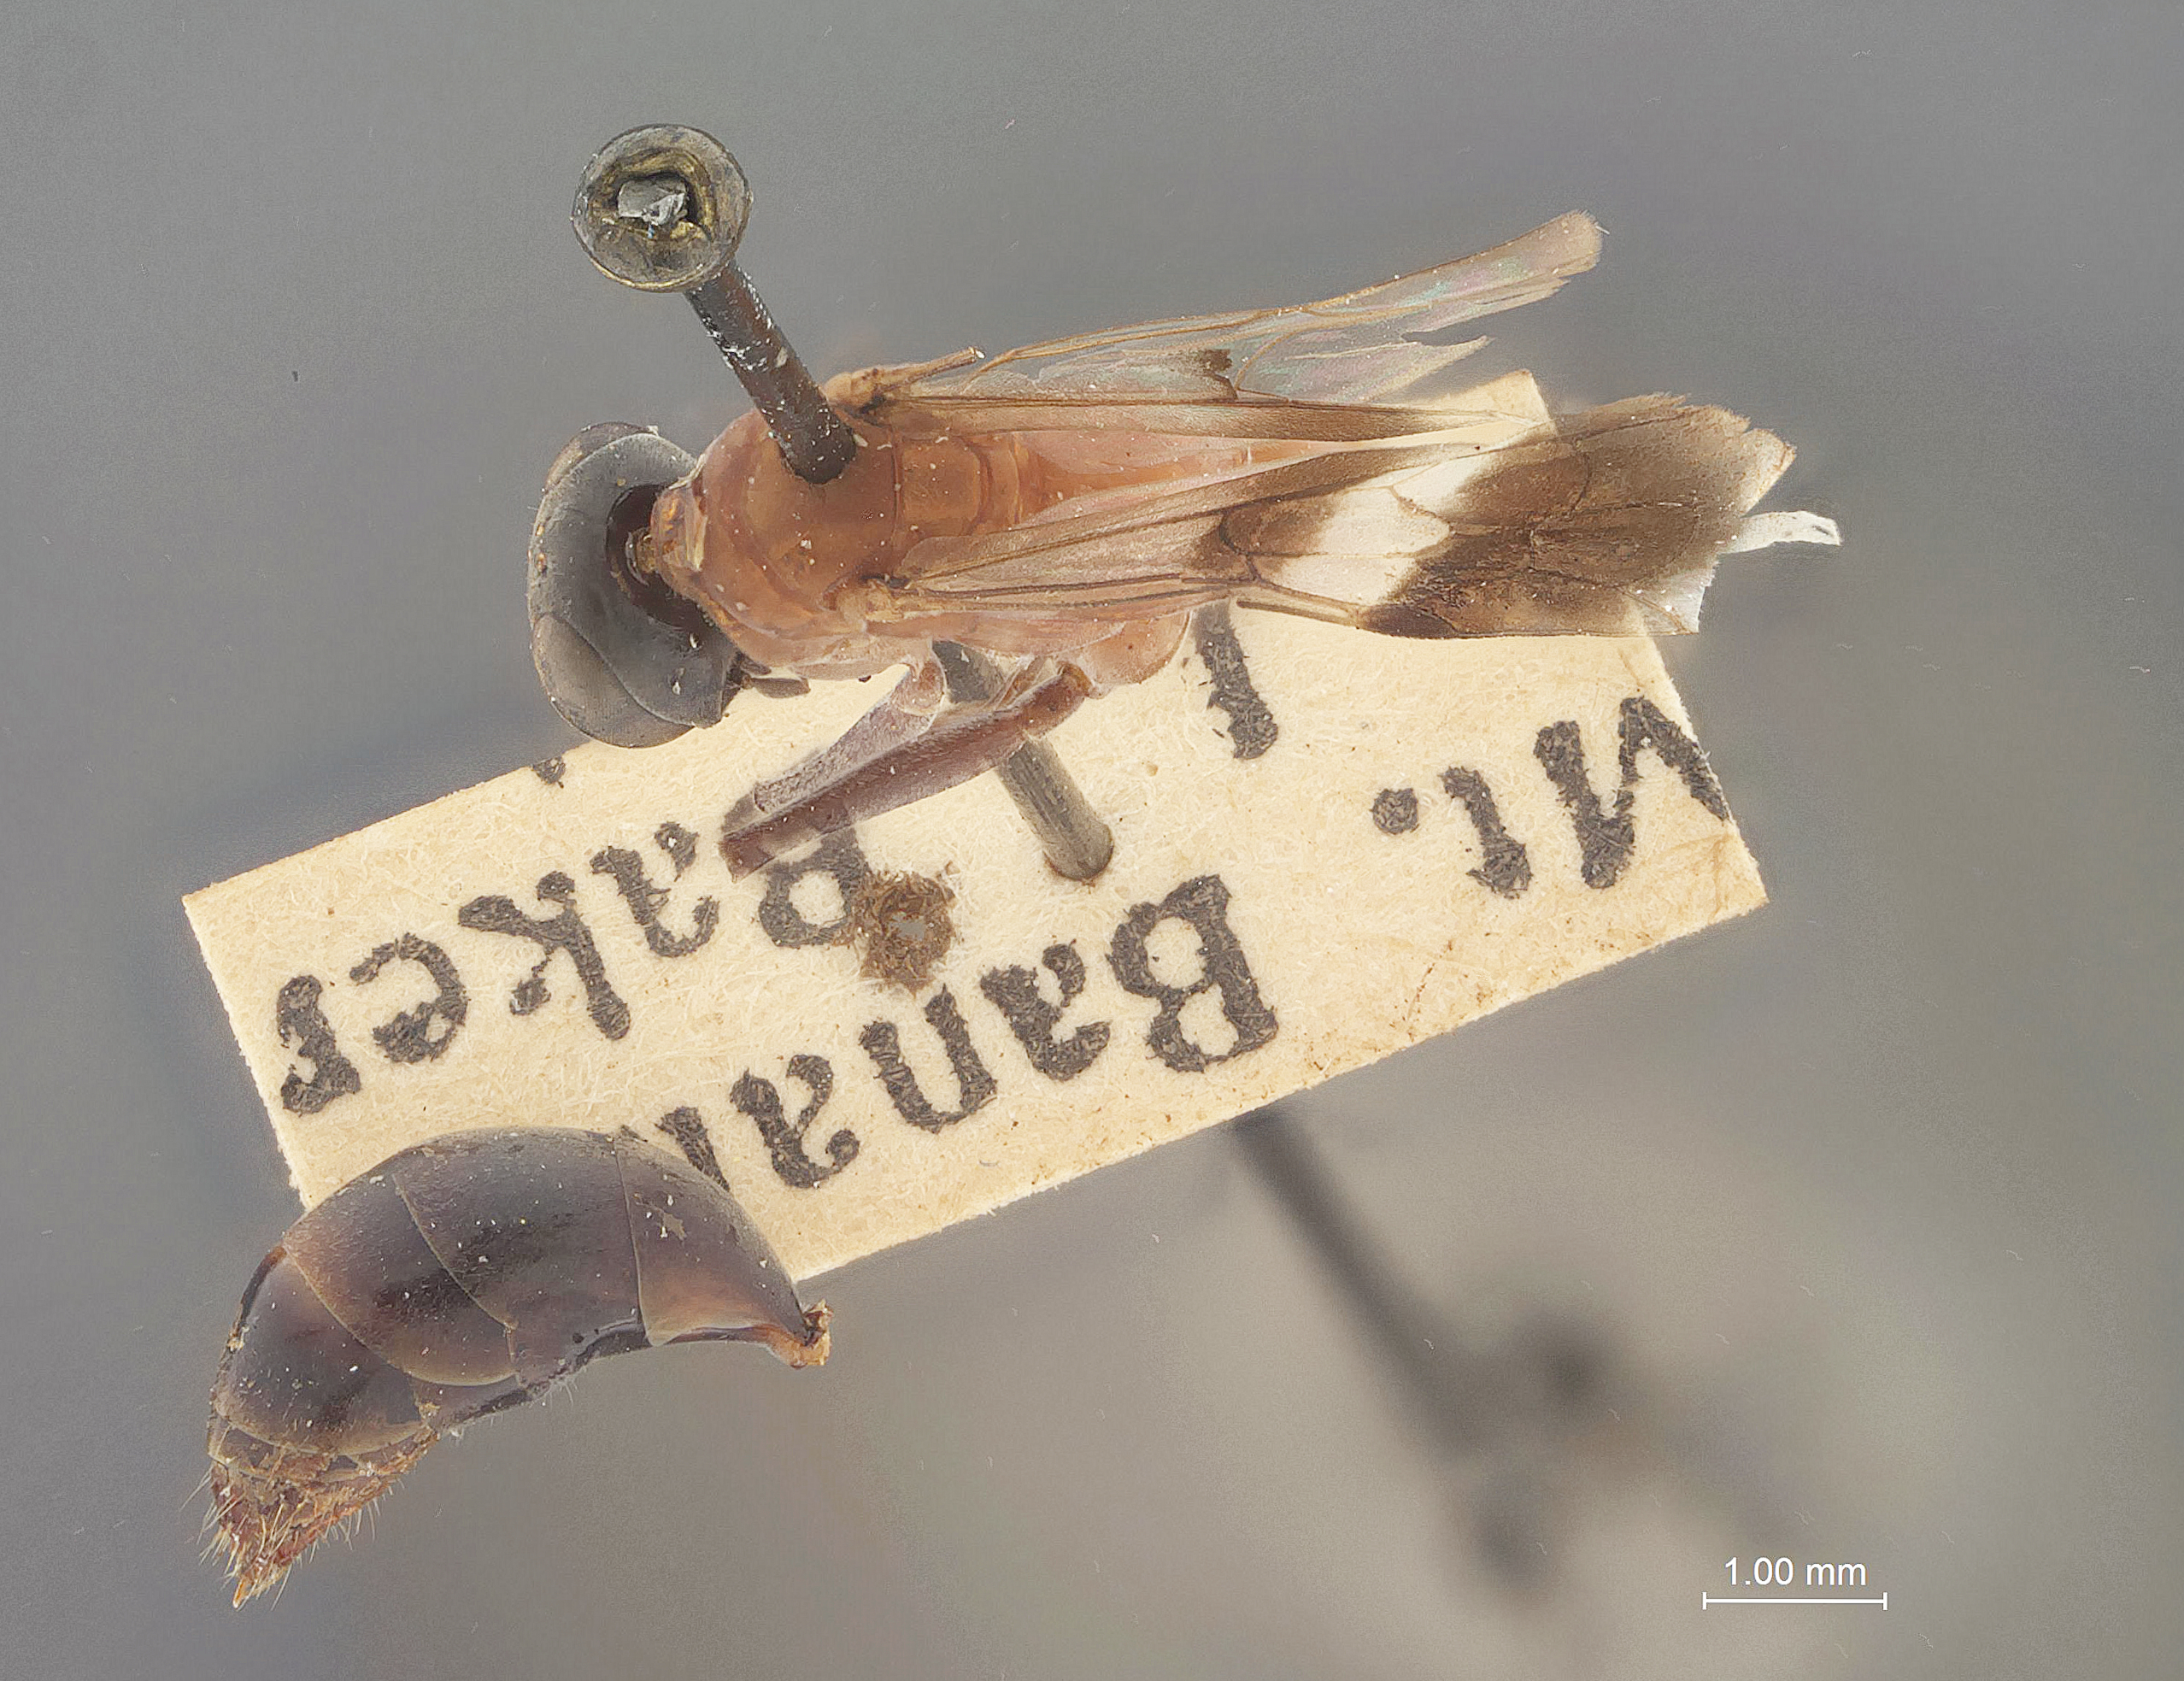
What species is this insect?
Priocnemis niobe
